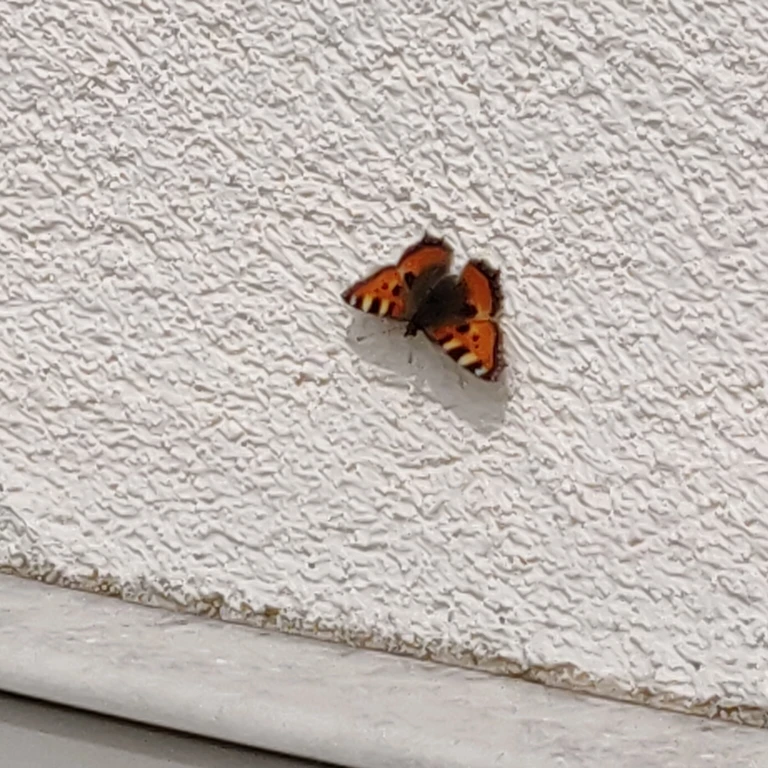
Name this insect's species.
Aglais urticae
